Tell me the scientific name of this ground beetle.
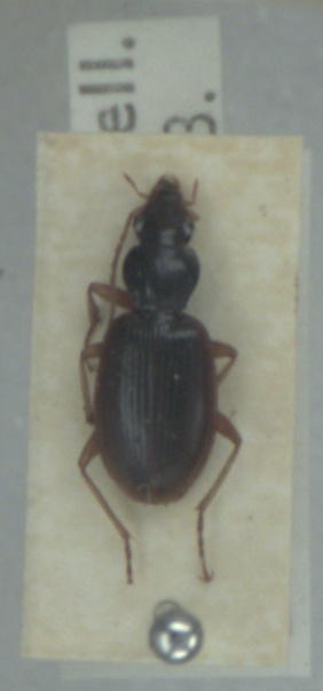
Paranchus albipes
